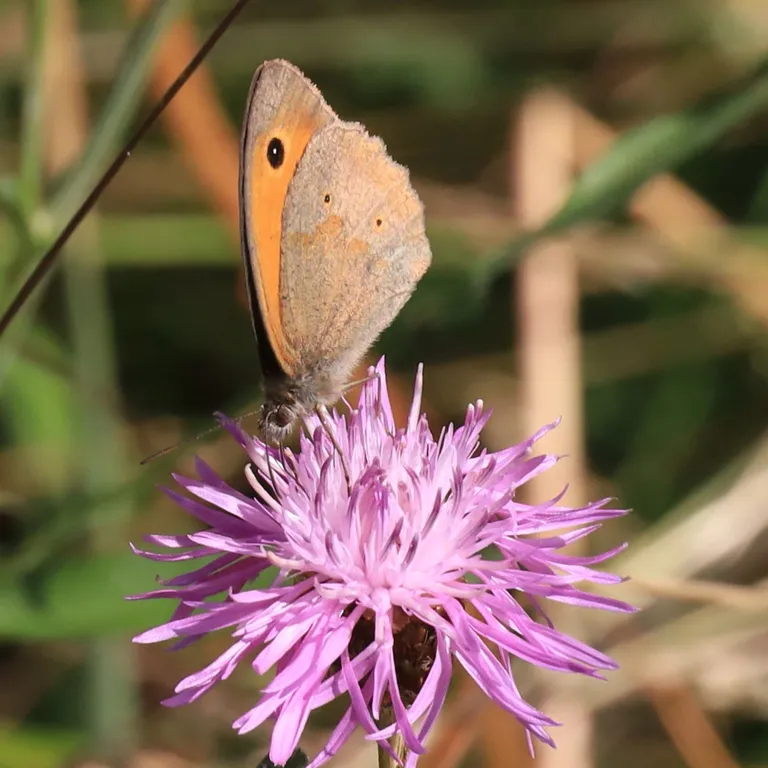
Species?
Maniola jurtina
